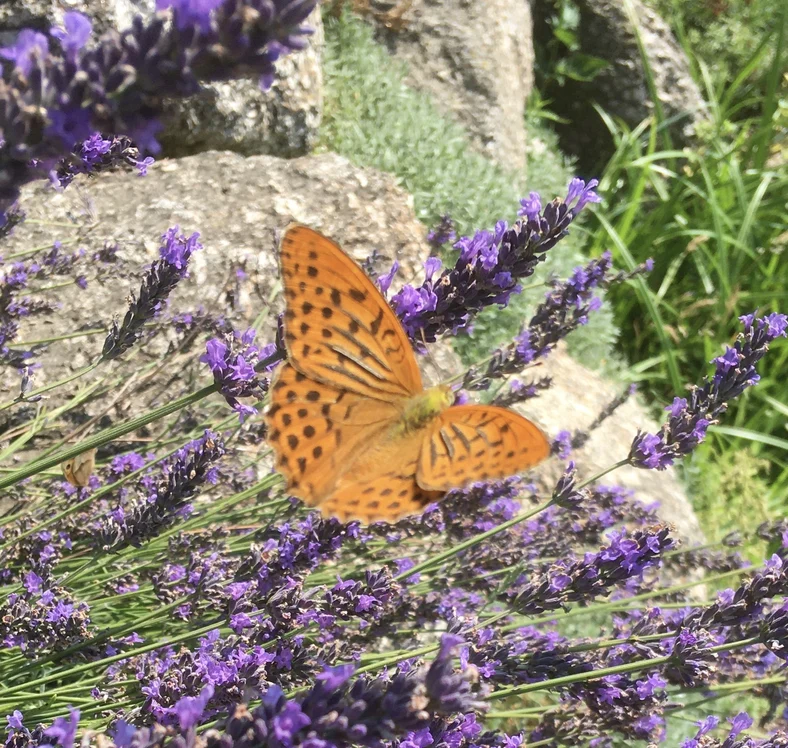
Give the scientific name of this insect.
Argynnis paphia
